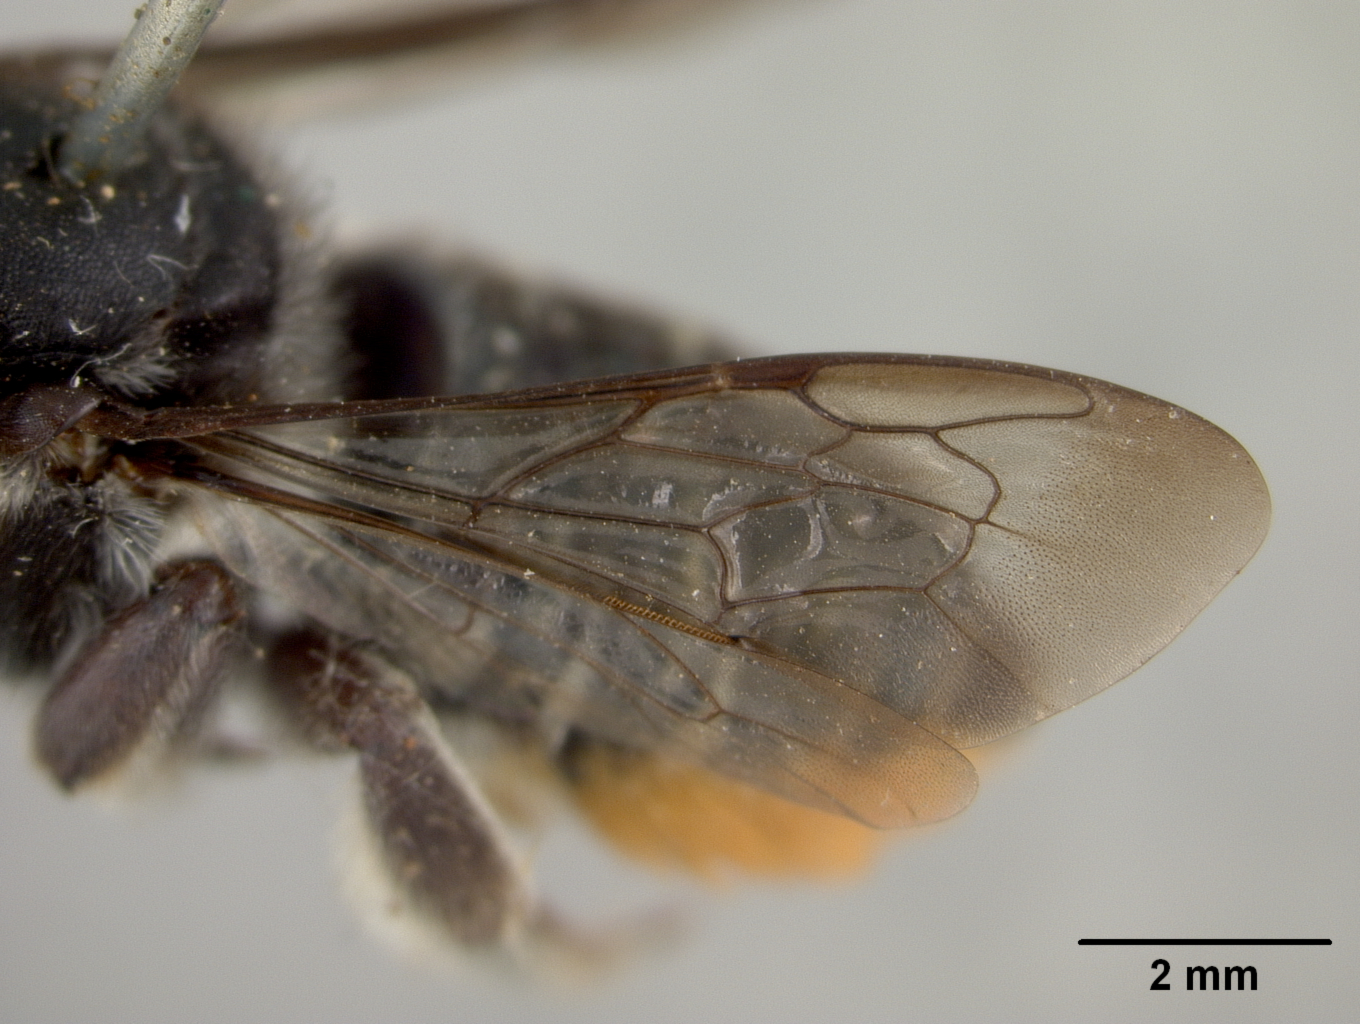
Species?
Megachile rowlandi
